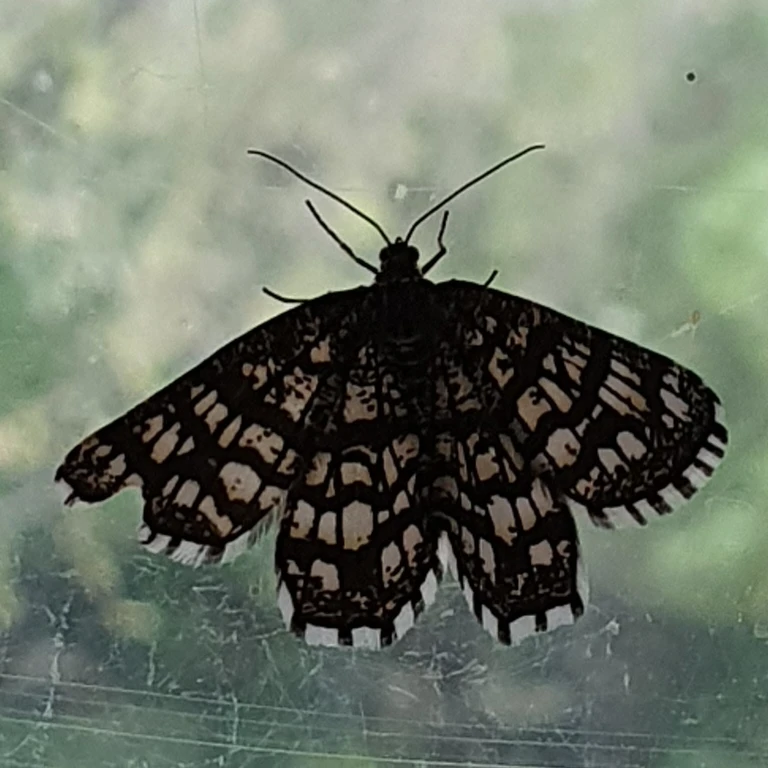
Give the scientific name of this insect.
Chiasmia clathrata
